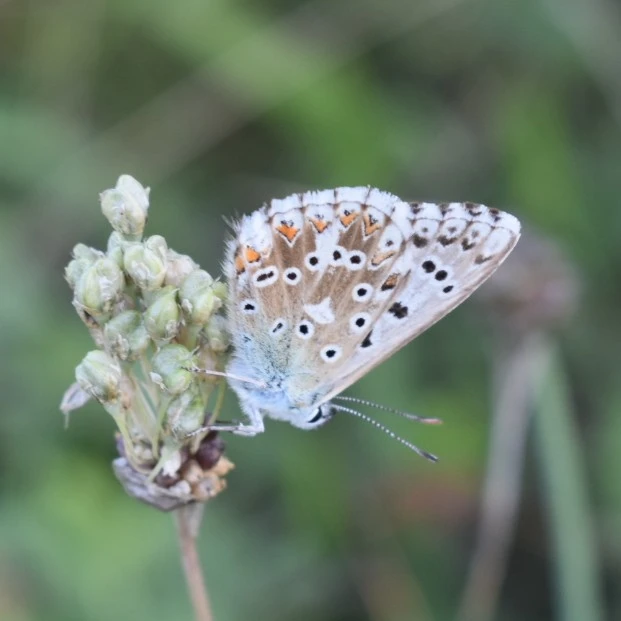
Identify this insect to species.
Lysandra coridon
